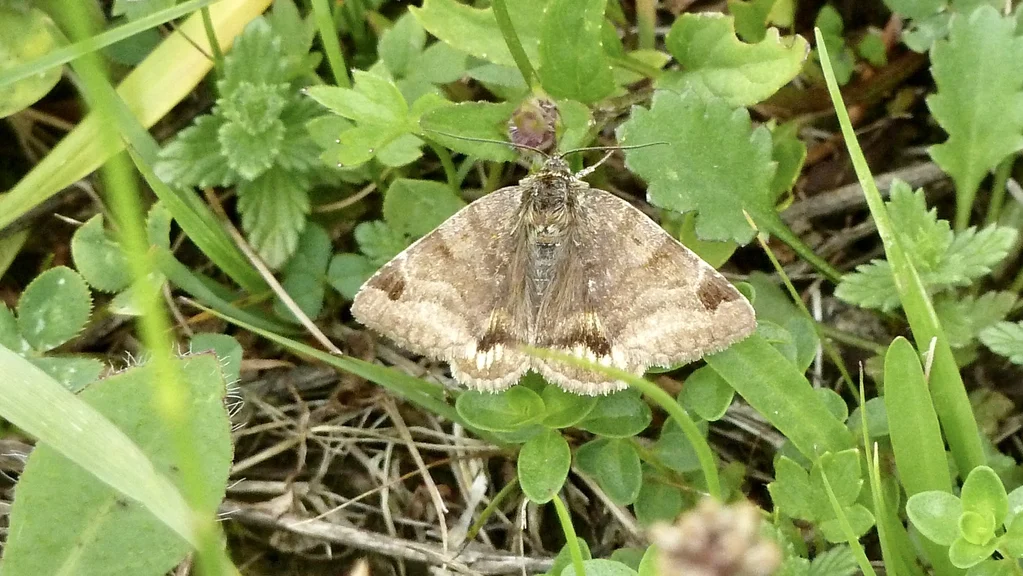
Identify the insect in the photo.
Euclidia glyphica
